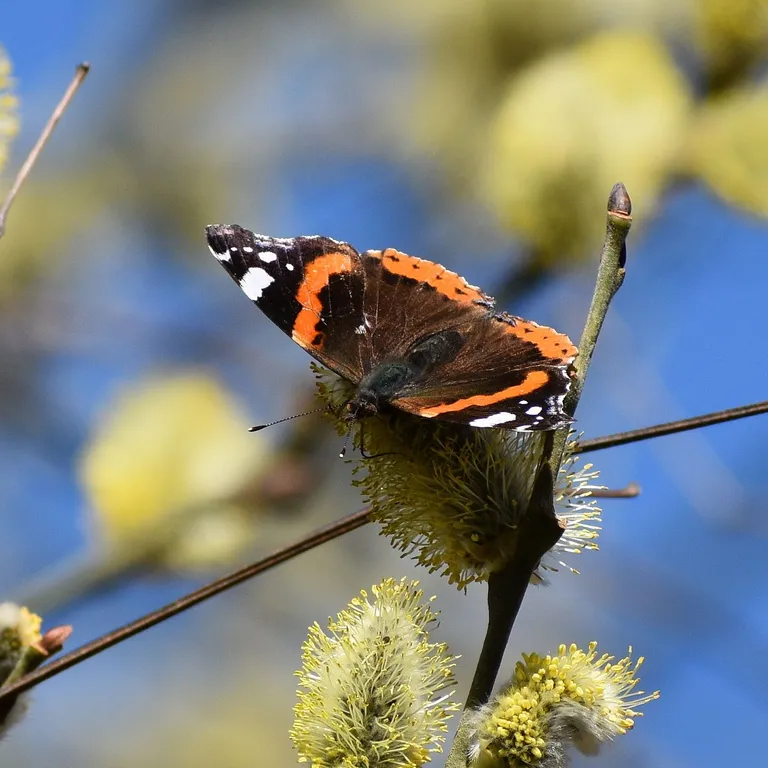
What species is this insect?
Vanessa atalanta
